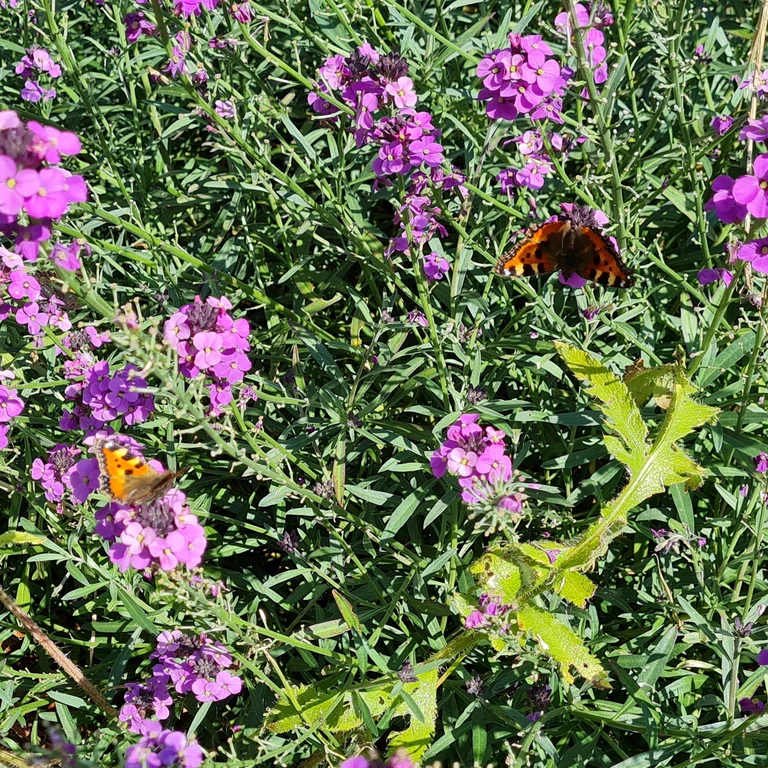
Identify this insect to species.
Aglais urticae
